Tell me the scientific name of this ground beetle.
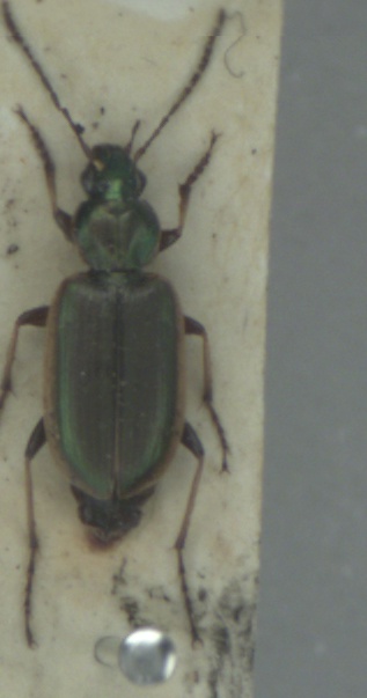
Agonum marginatum
